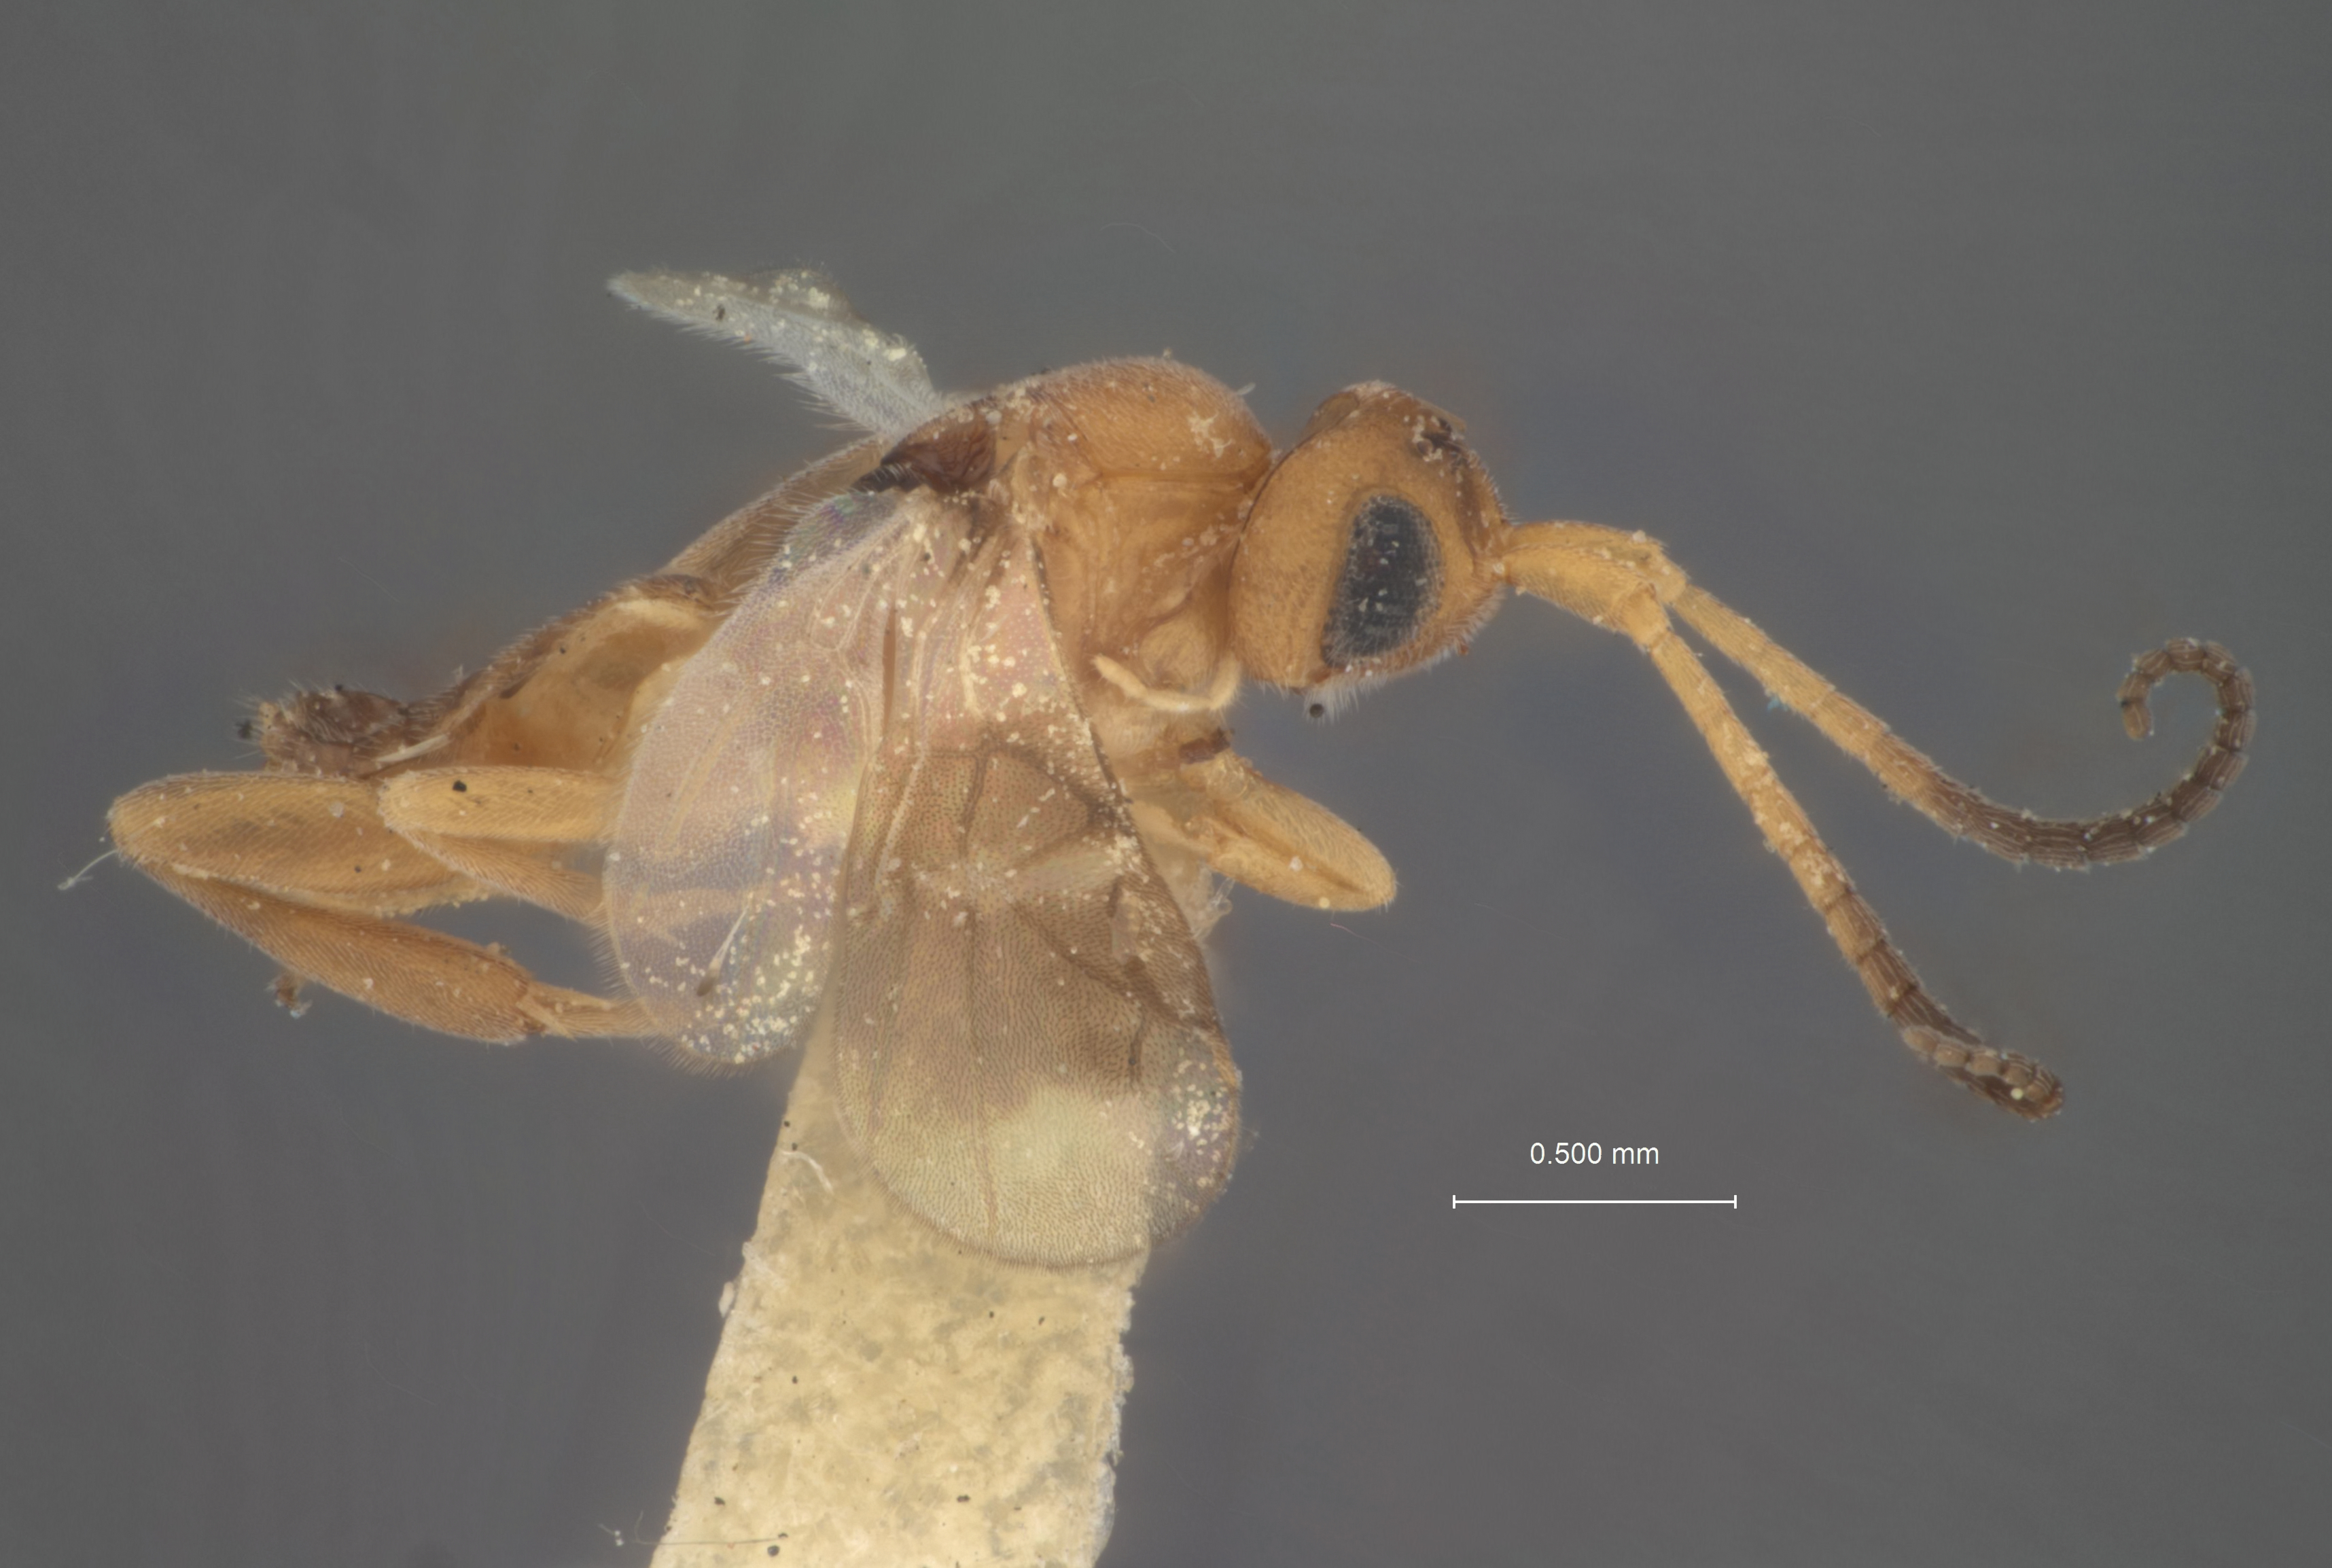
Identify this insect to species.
Anomopterus fasciipennis
